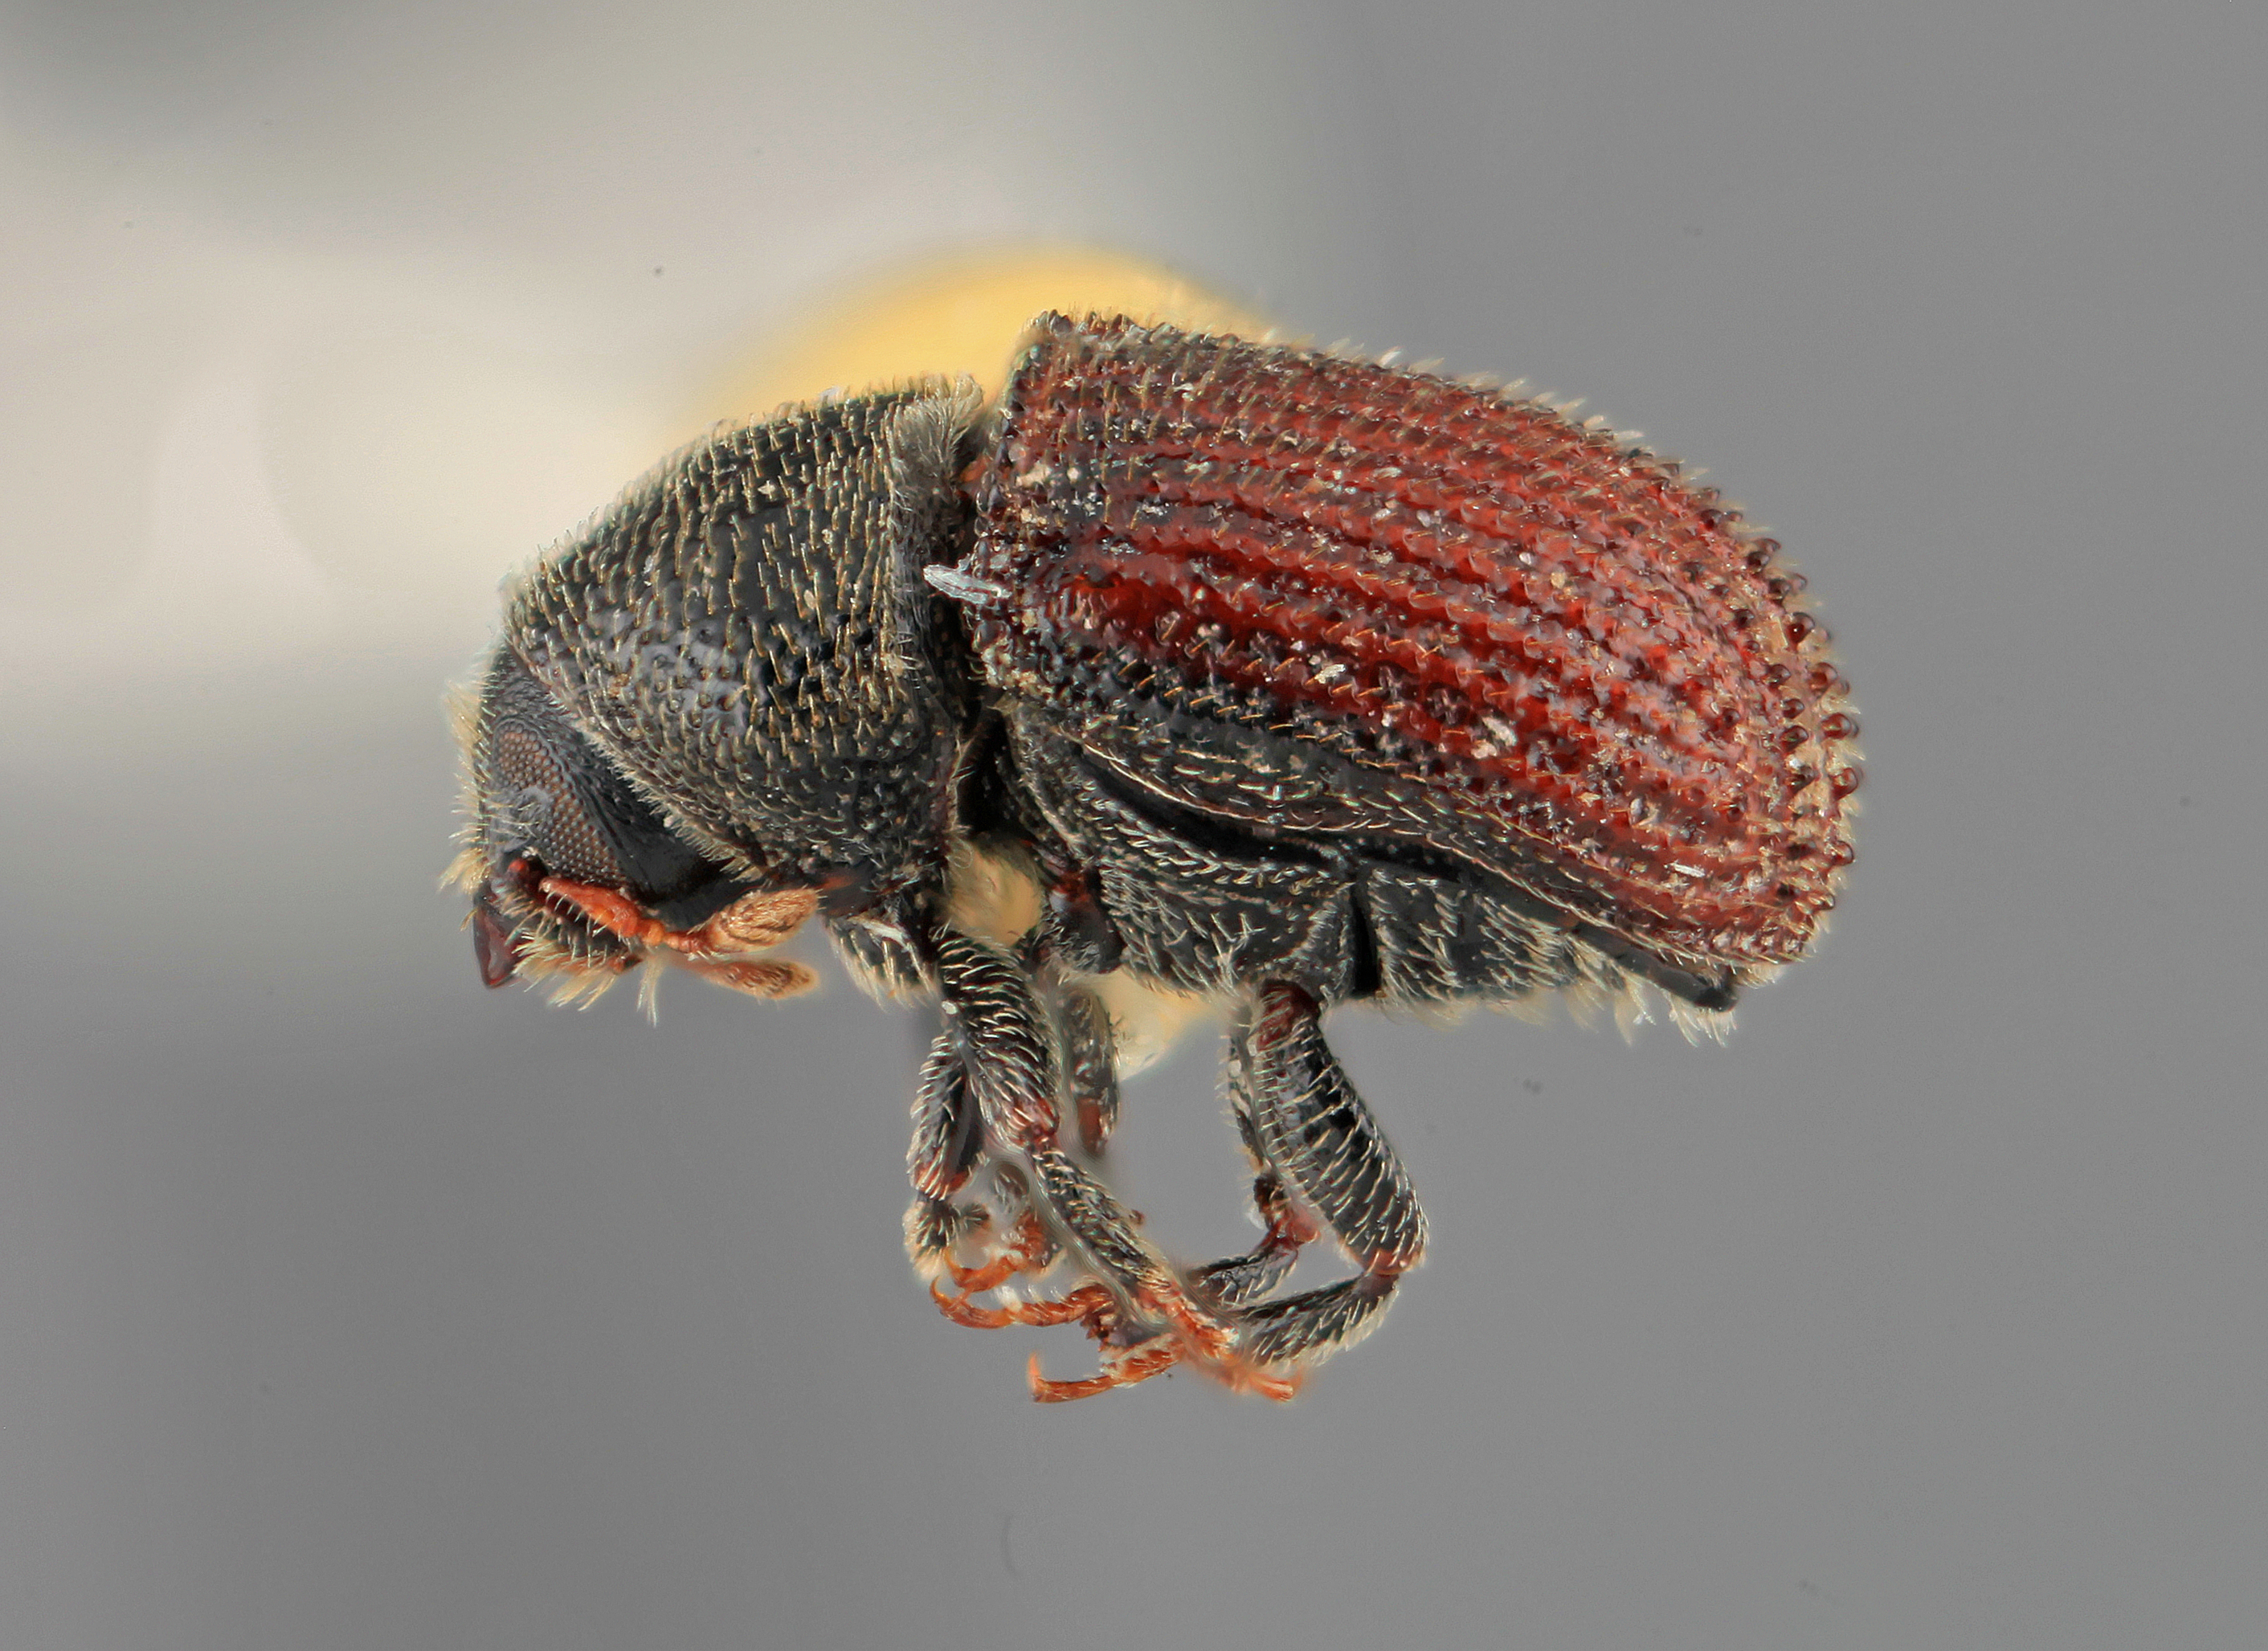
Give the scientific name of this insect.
Phloeosinus woodi
